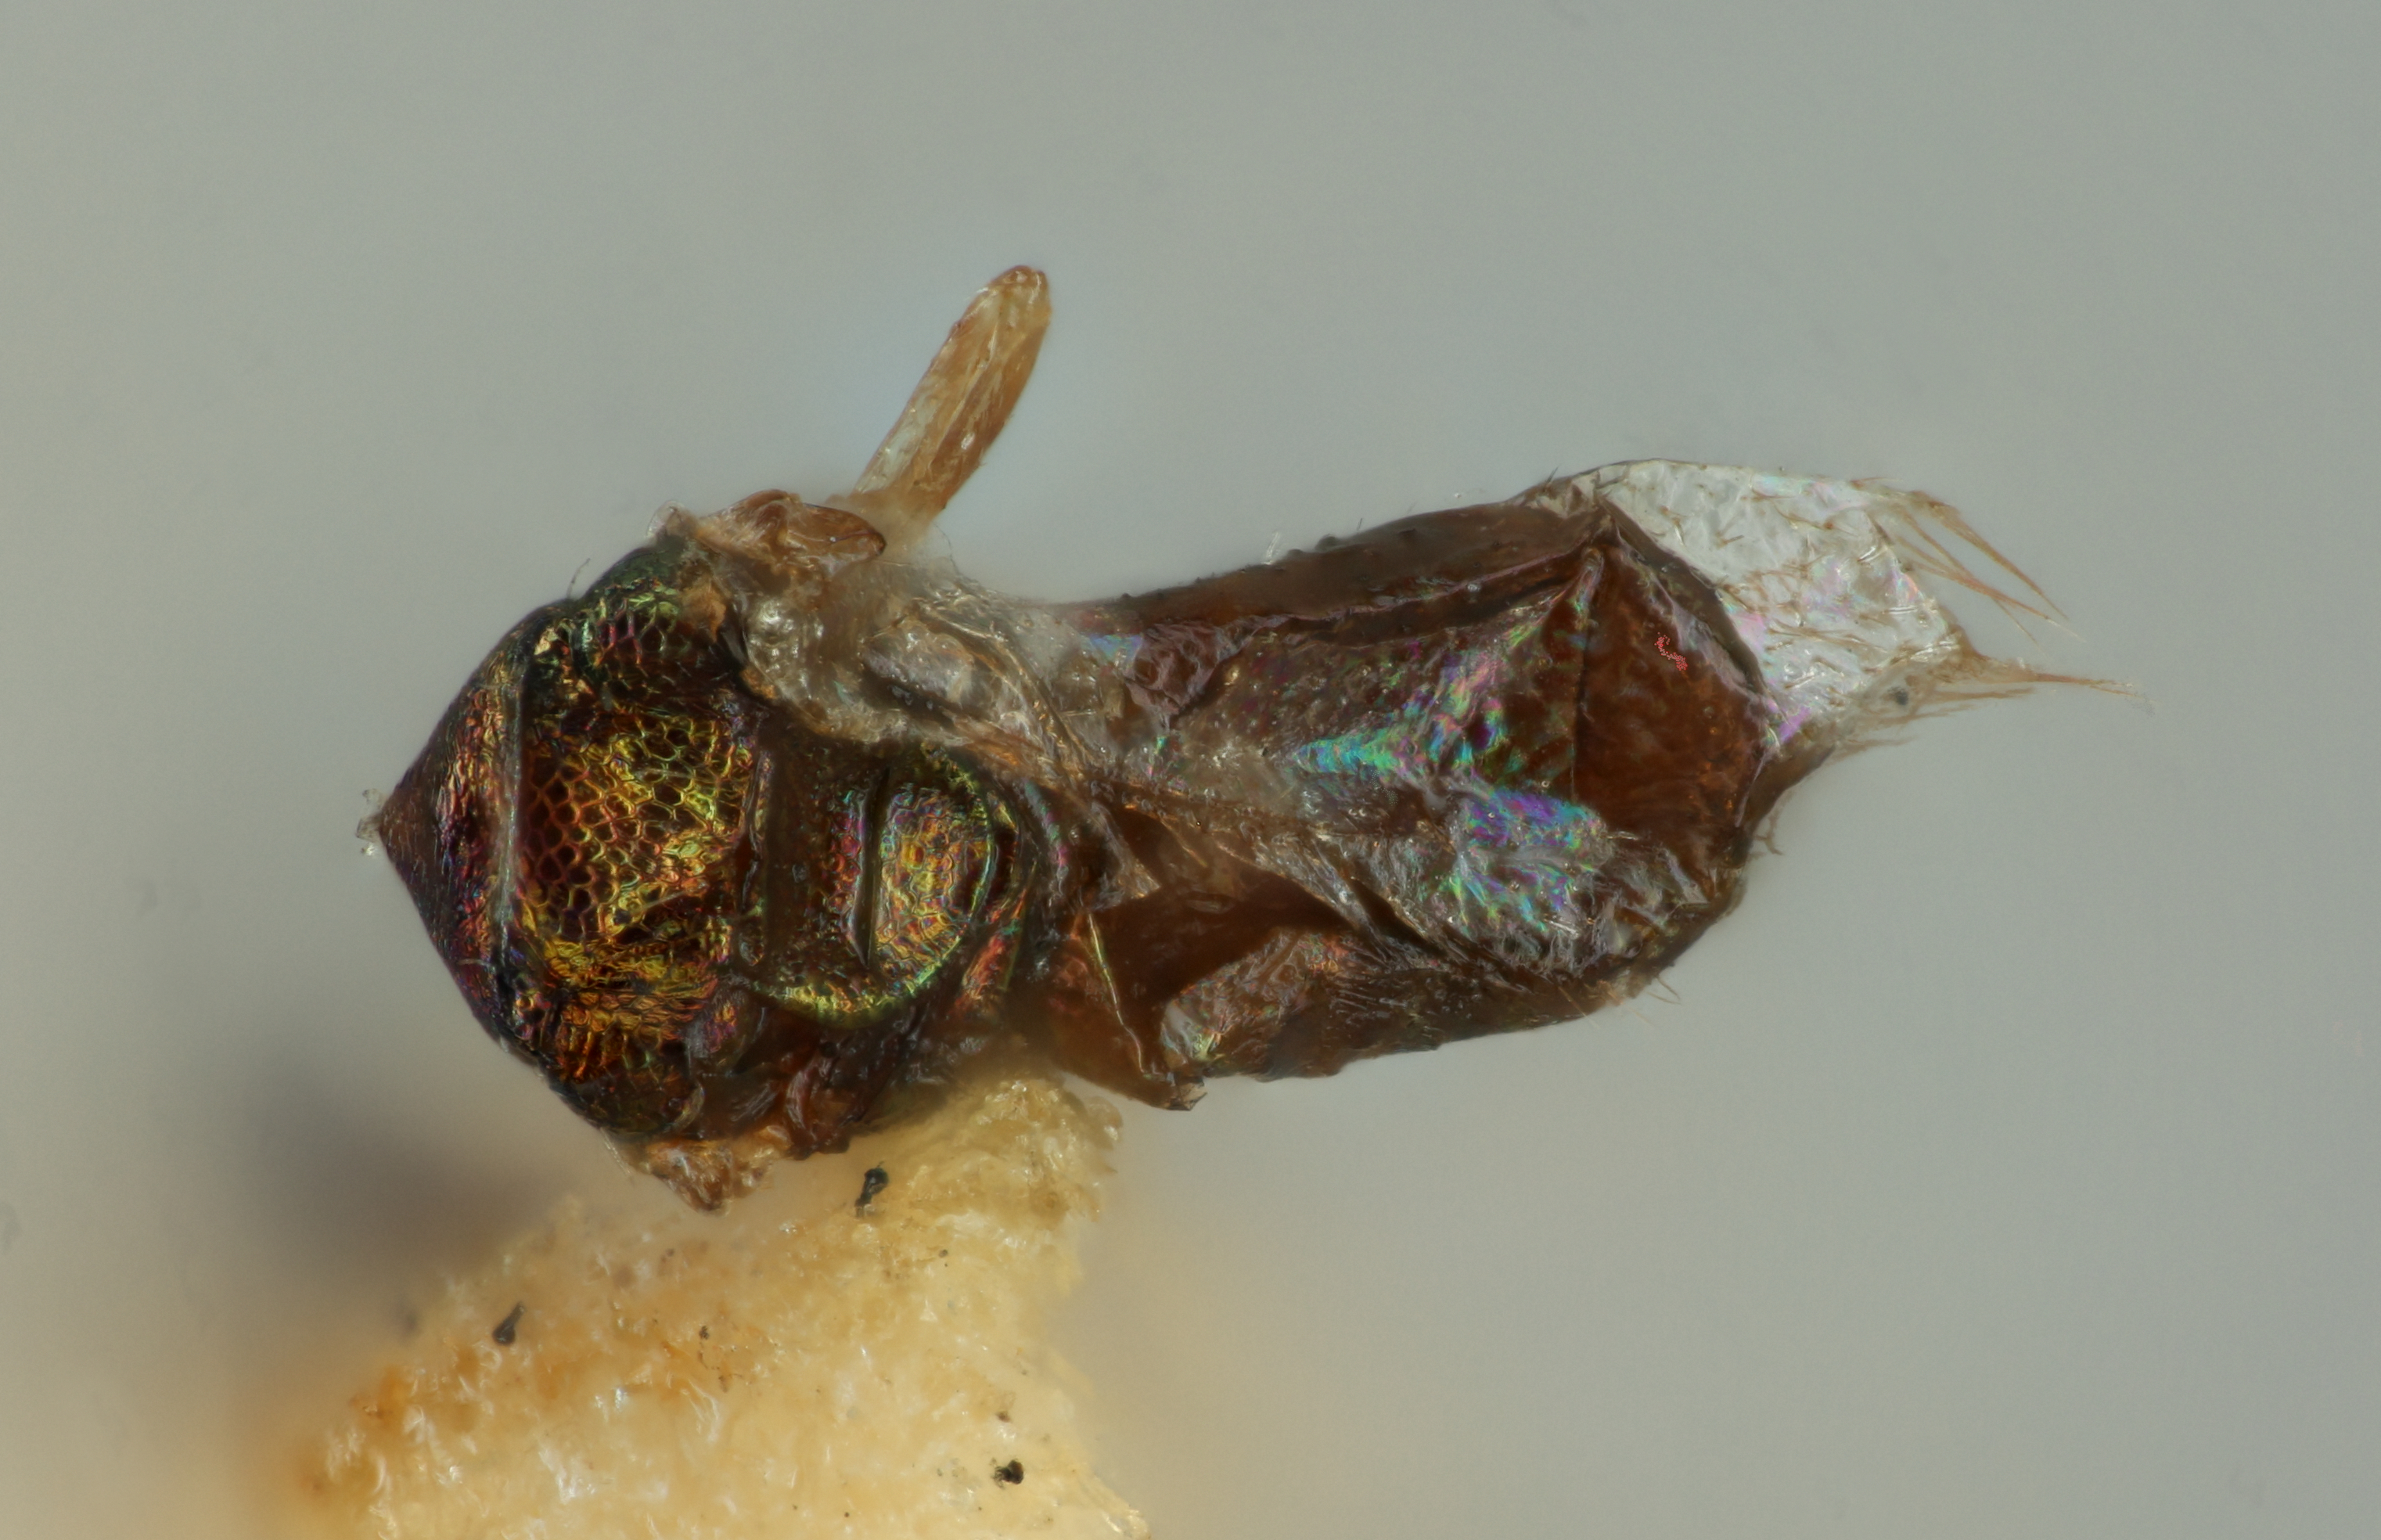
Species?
Gyrolasia metallica
